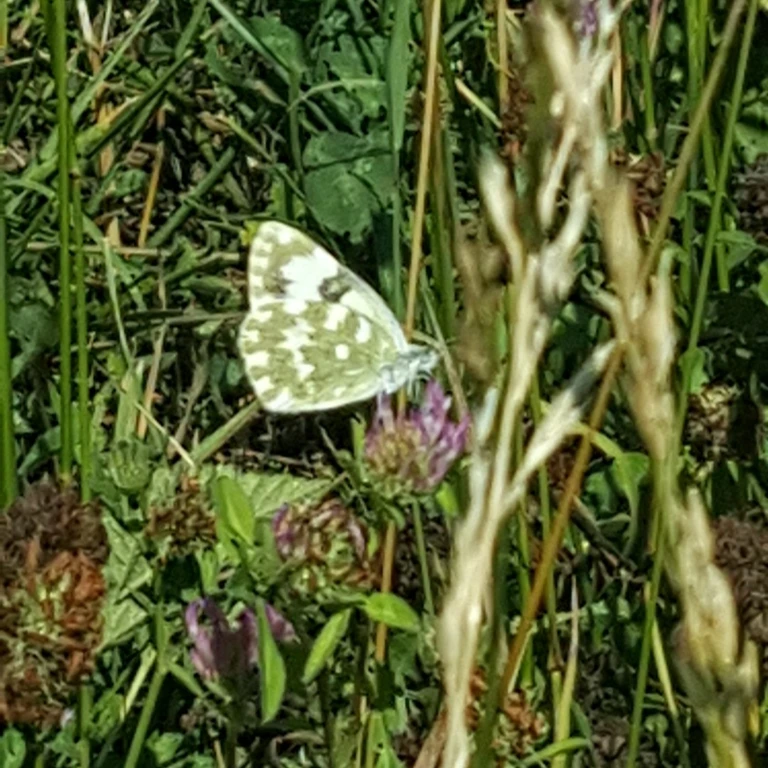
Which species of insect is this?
Pontia edusa
